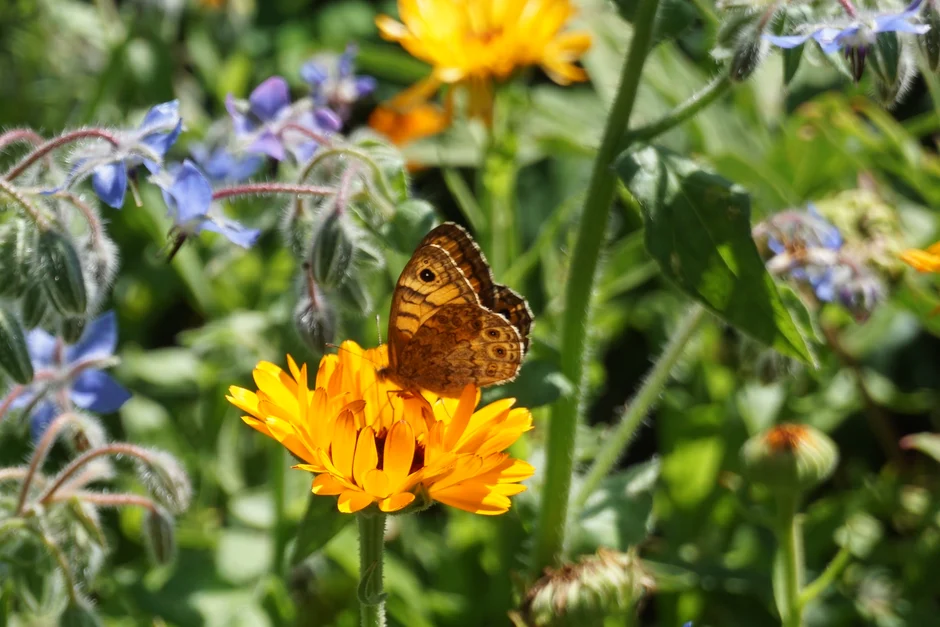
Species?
Lasiommata megera (also Pararge megera)
